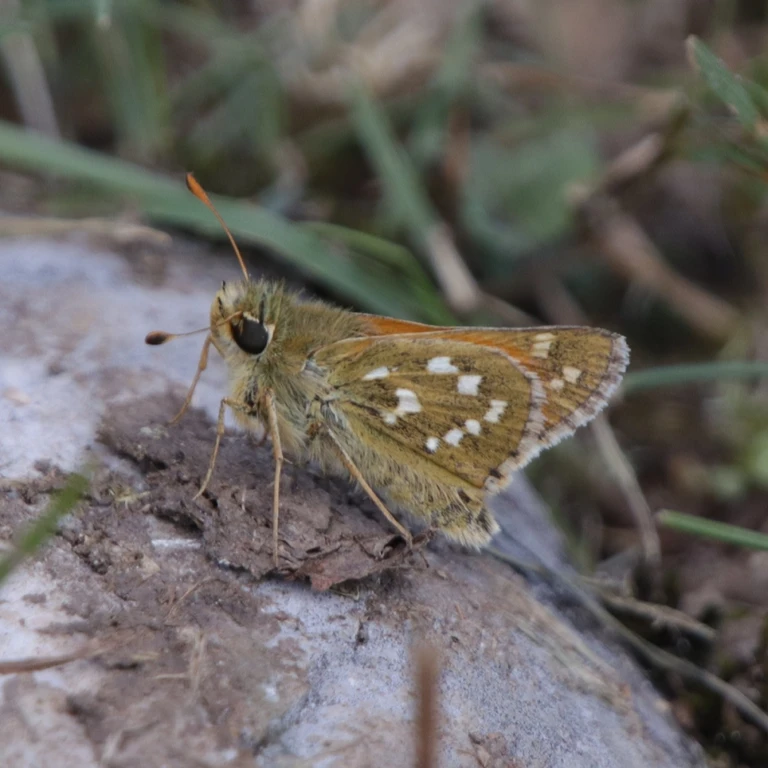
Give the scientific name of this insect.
Hesperia comma
